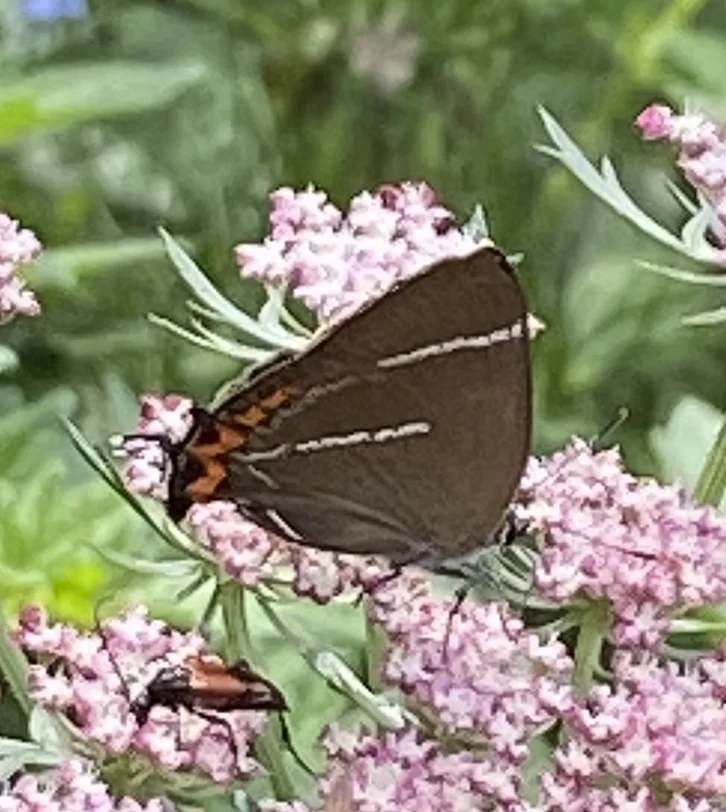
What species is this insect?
Satyrium w-album
